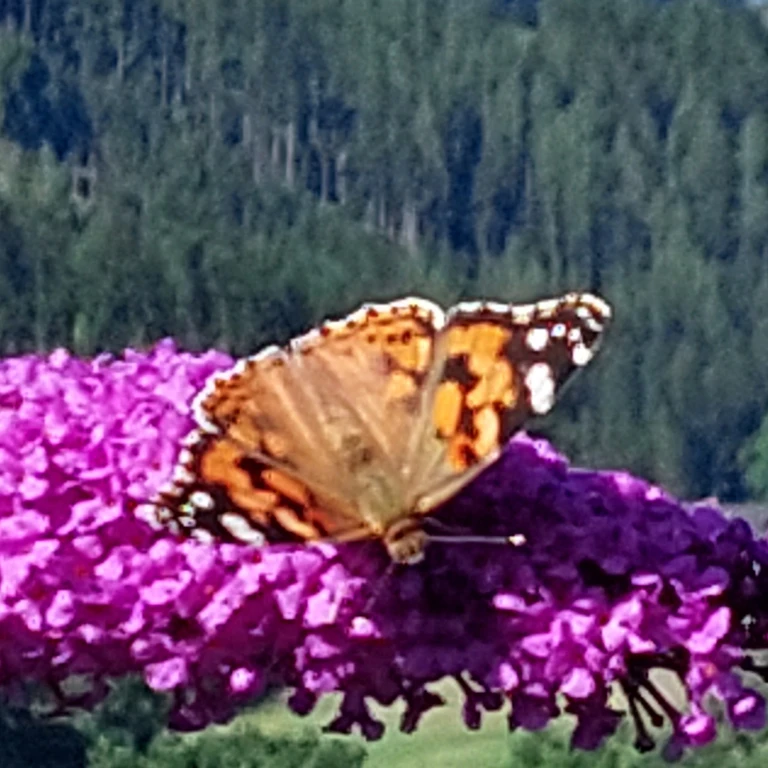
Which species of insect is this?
Vanessa cardui
